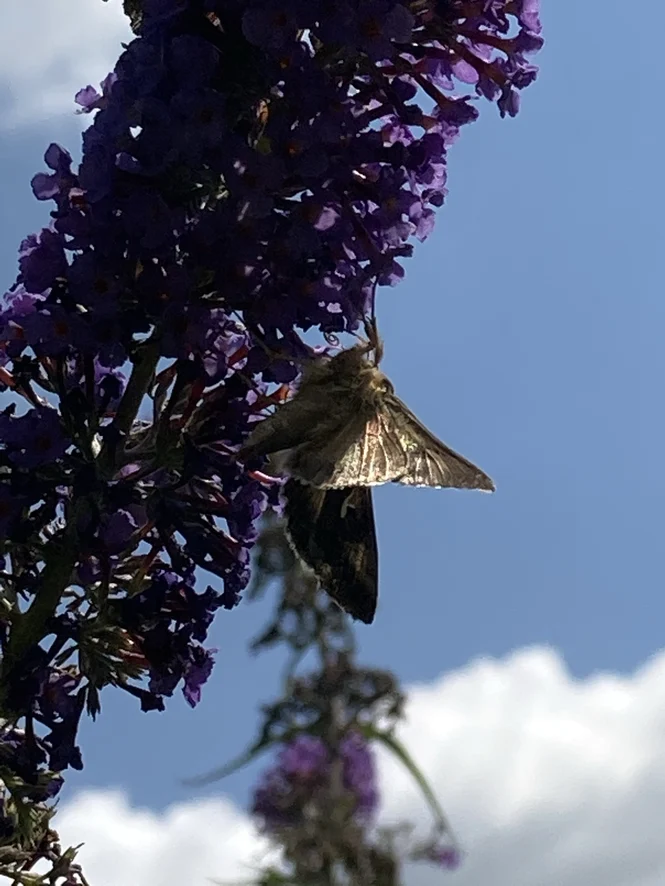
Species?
Autographa gamma
